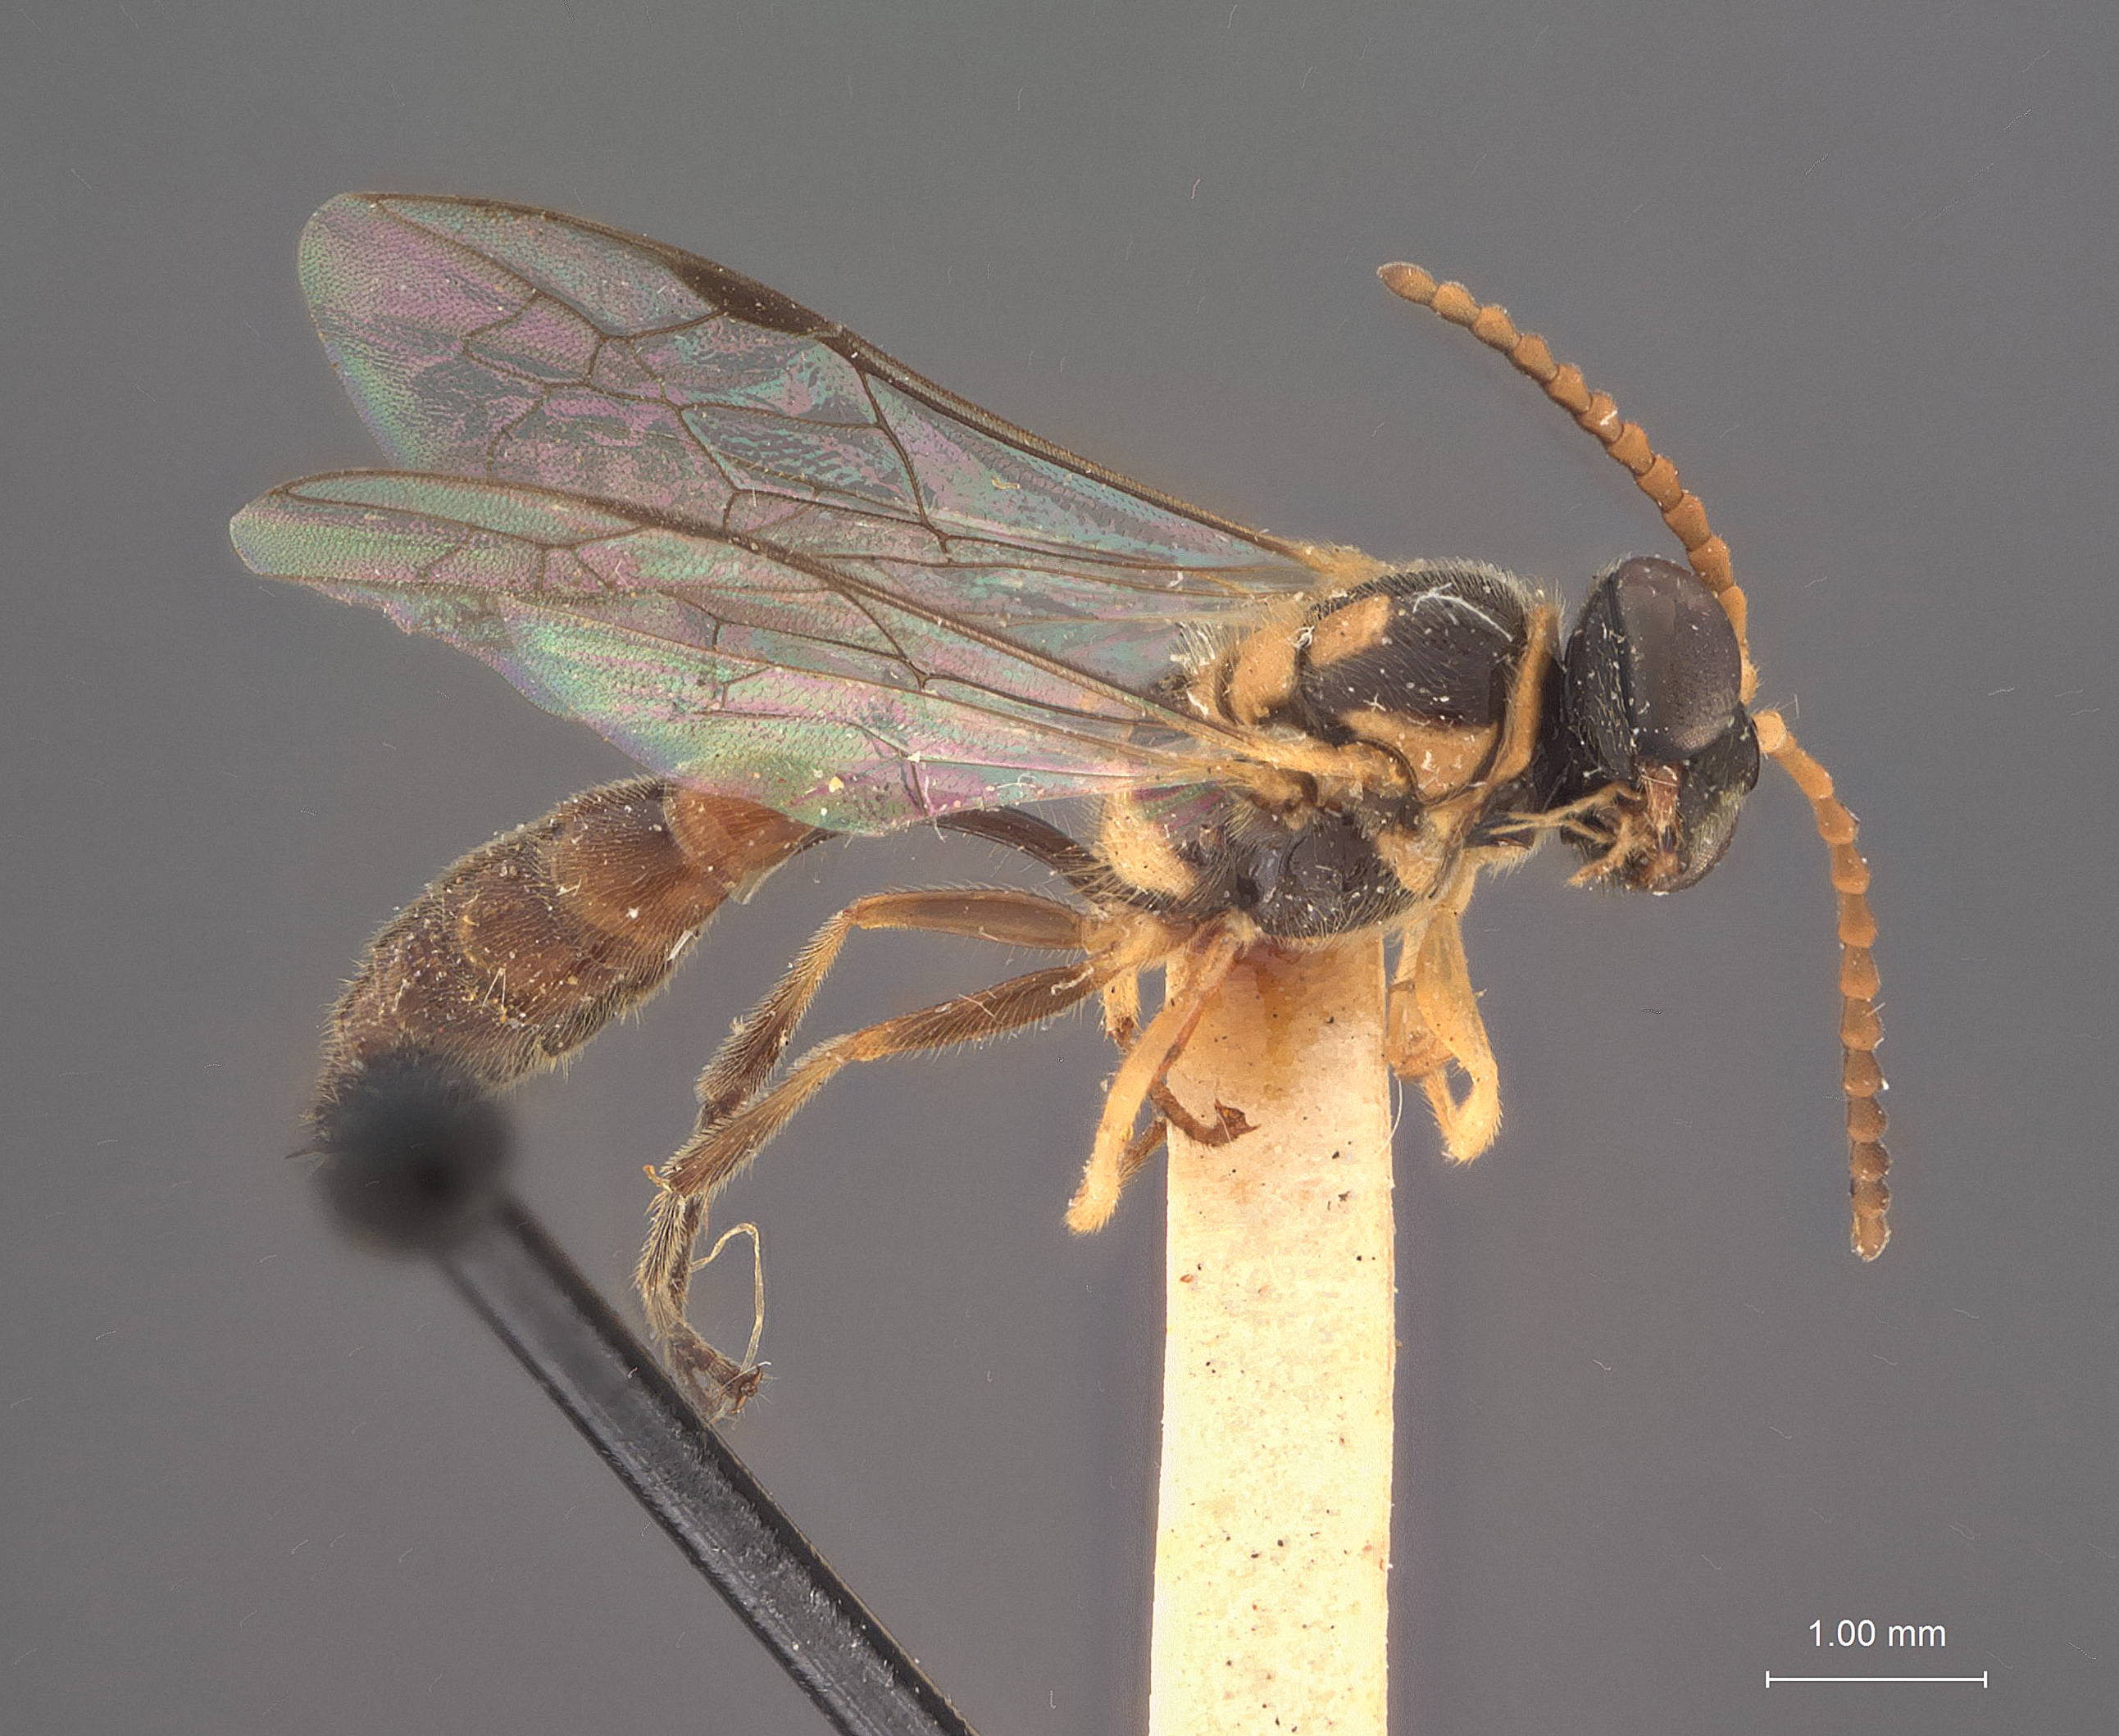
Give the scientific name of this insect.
Psenulus scutatus
